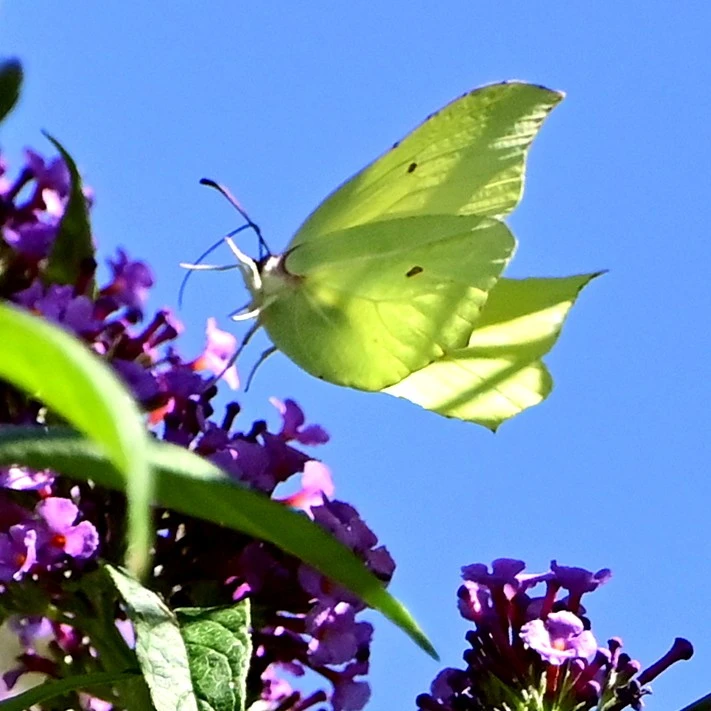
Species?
Gonepteryx rhamni
